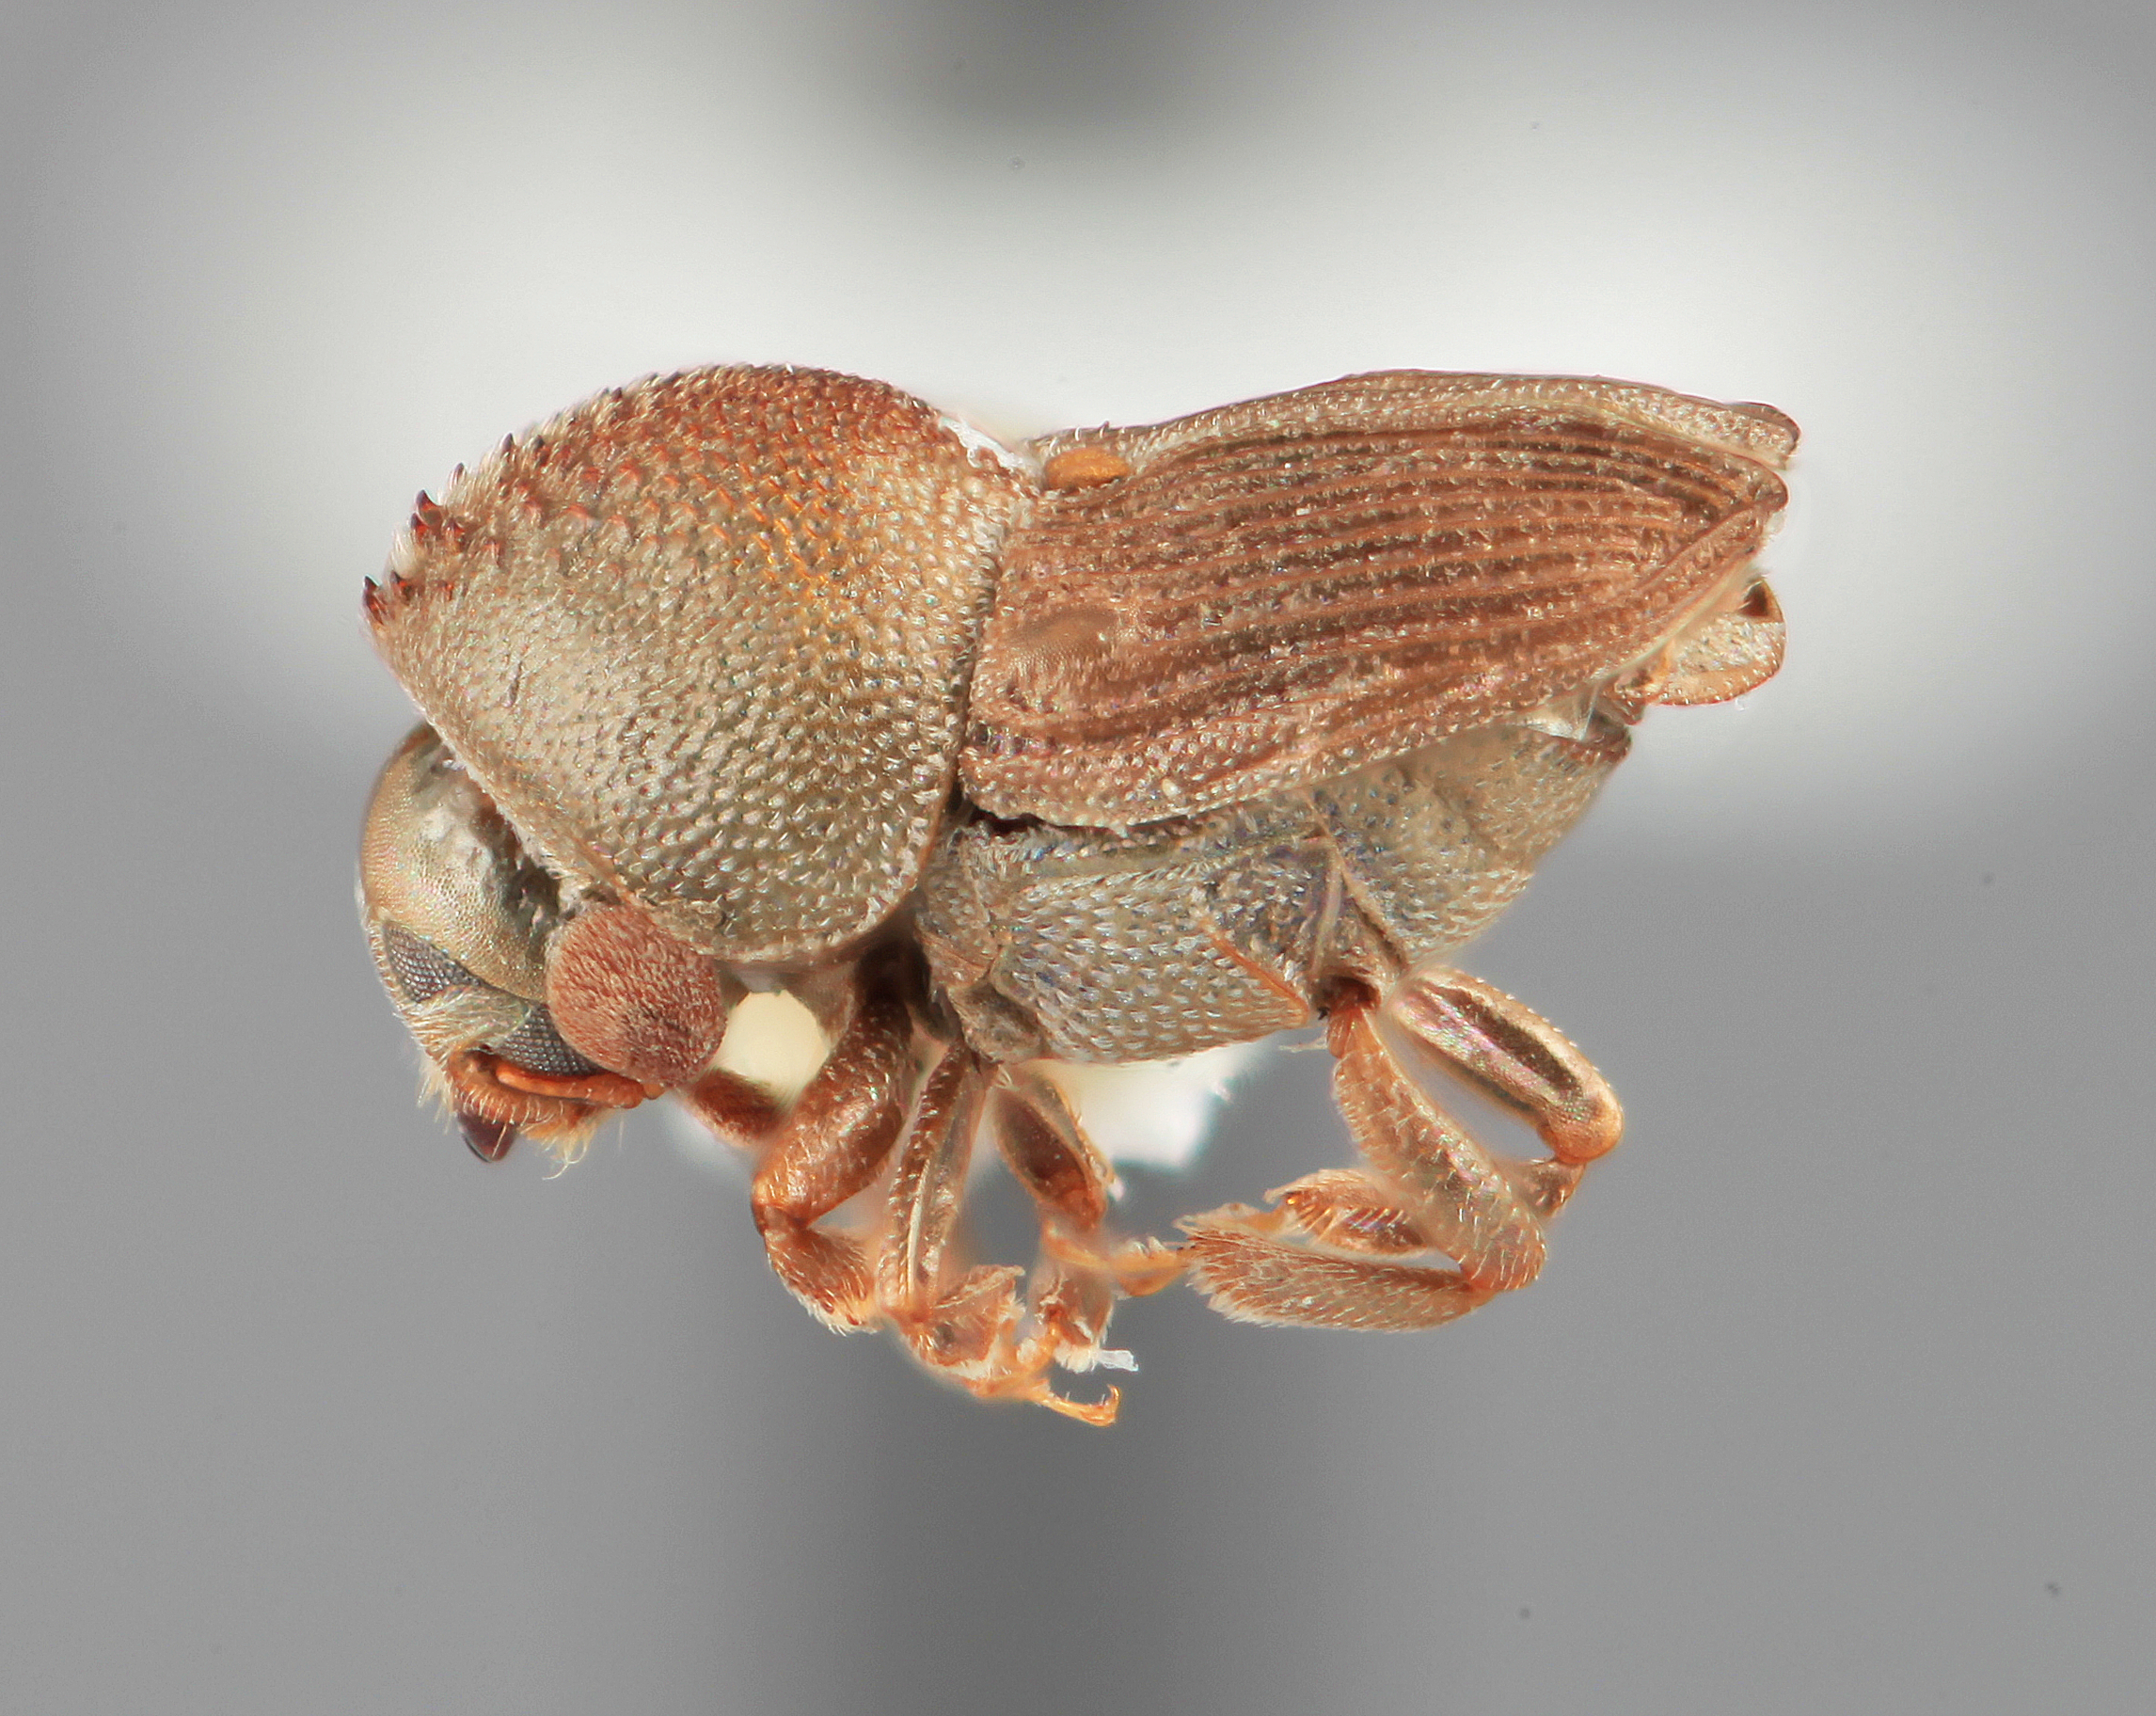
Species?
Scolytomimus rectus
